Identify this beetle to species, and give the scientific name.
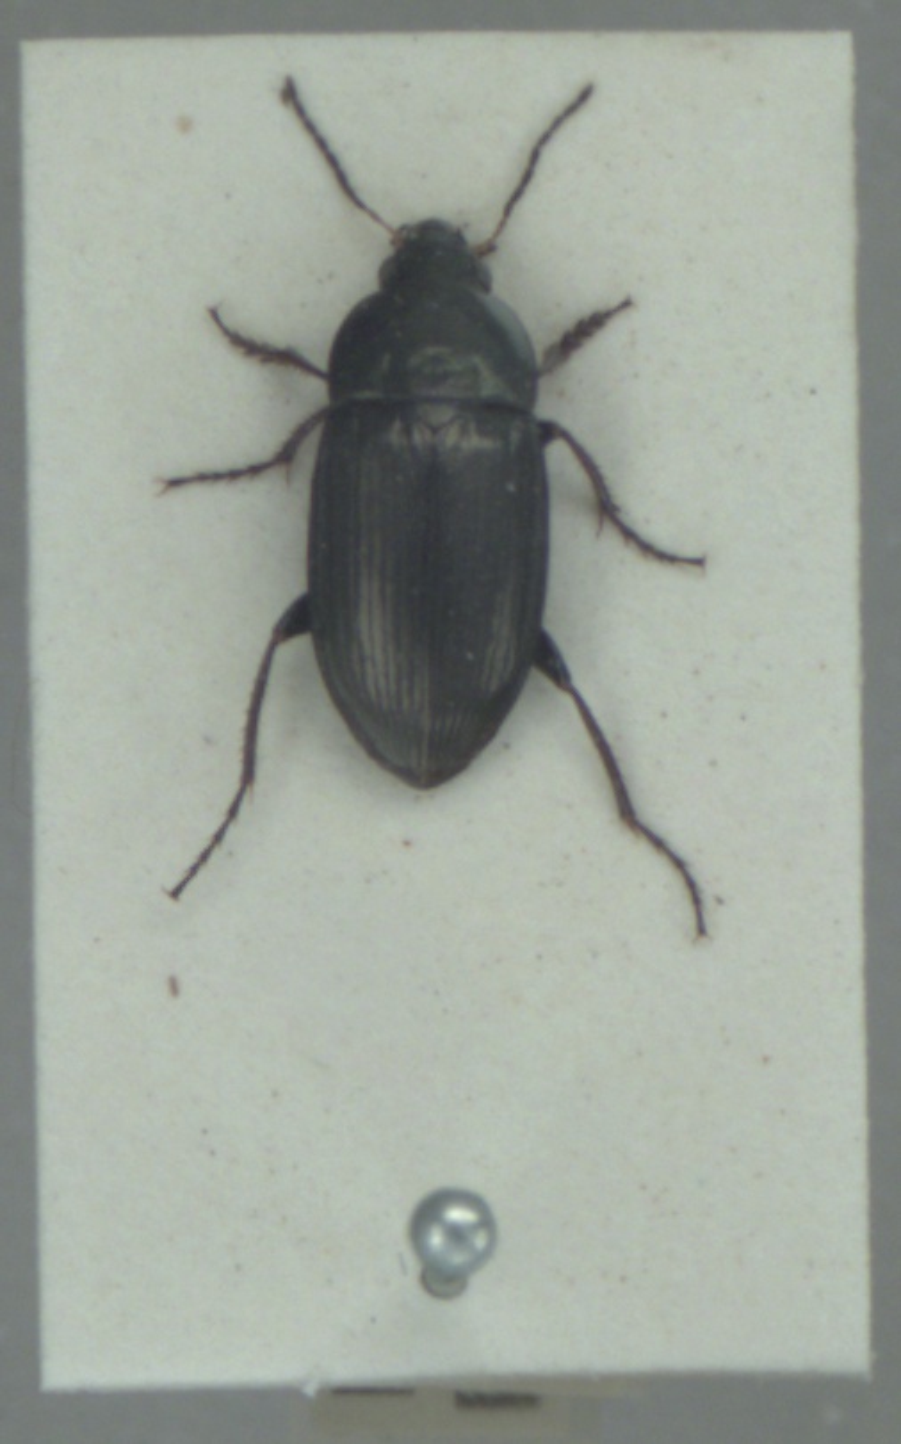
Amara similata
